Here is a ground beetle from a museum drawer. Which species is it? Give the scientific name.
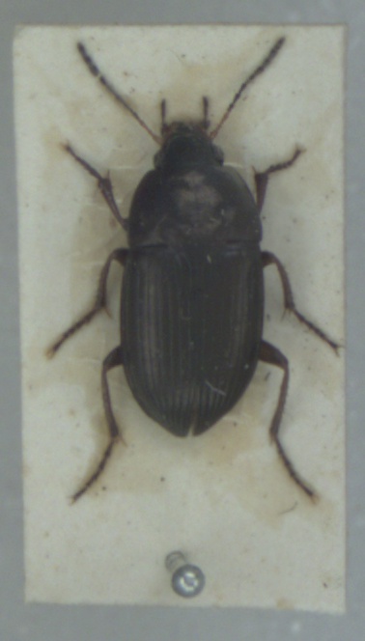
Amara ovata
